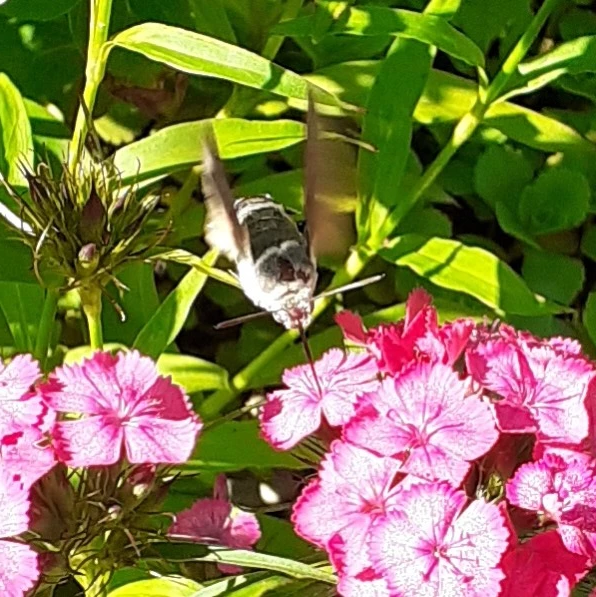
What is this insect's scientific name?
Macroglossum stellatarum
